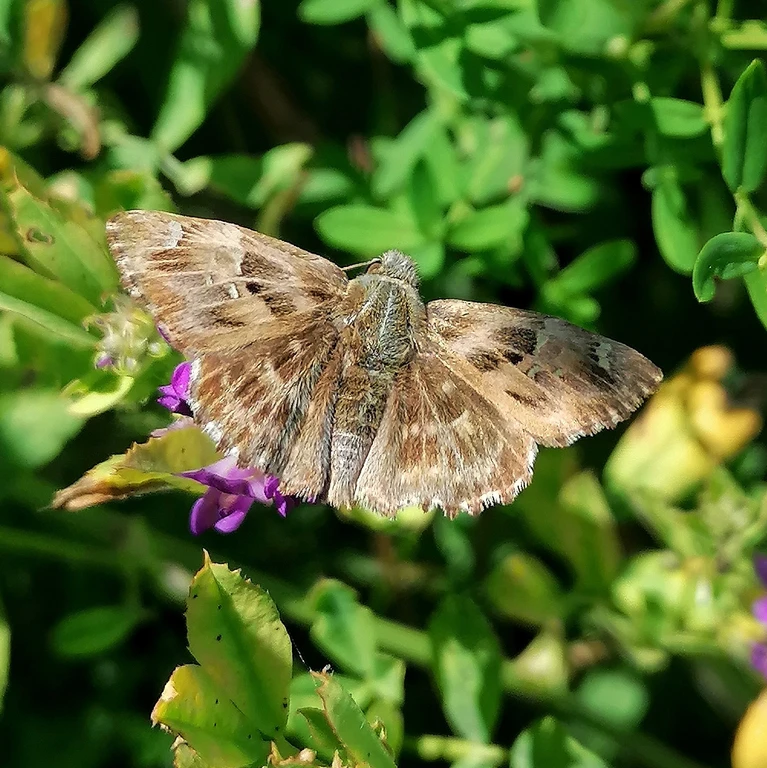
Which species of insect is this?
Carcharodus alceae
